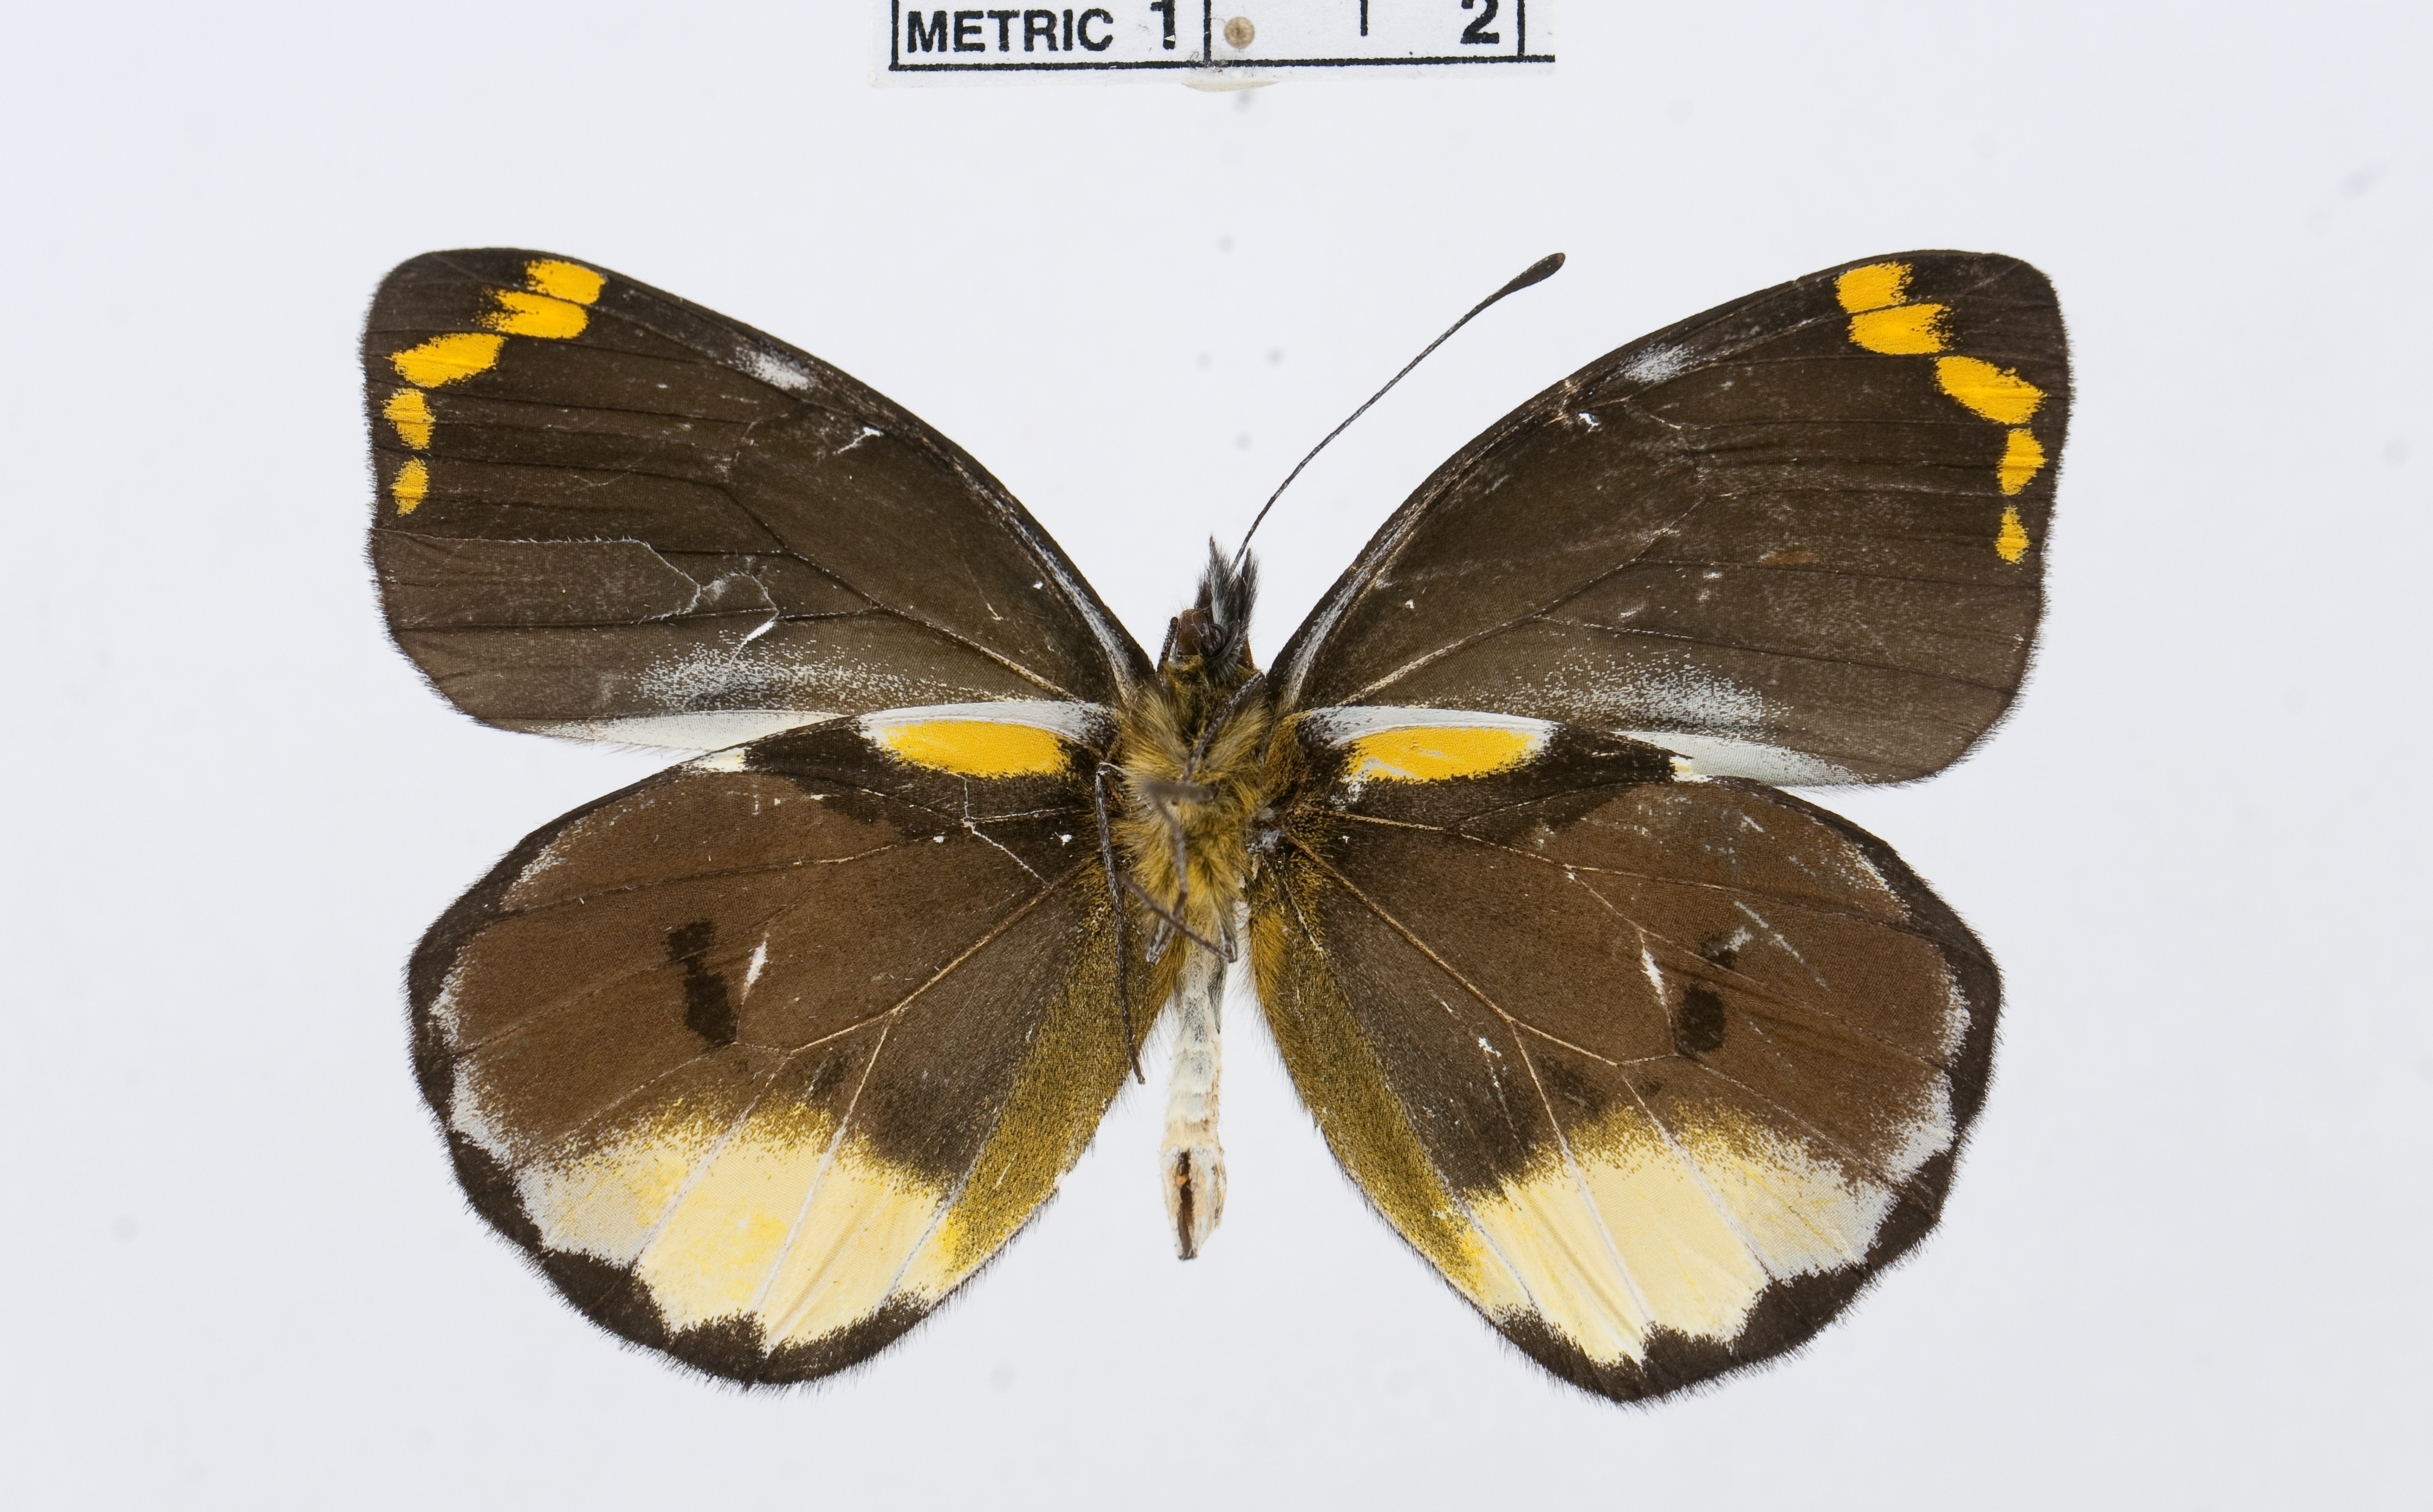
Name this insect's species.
Delias mira
